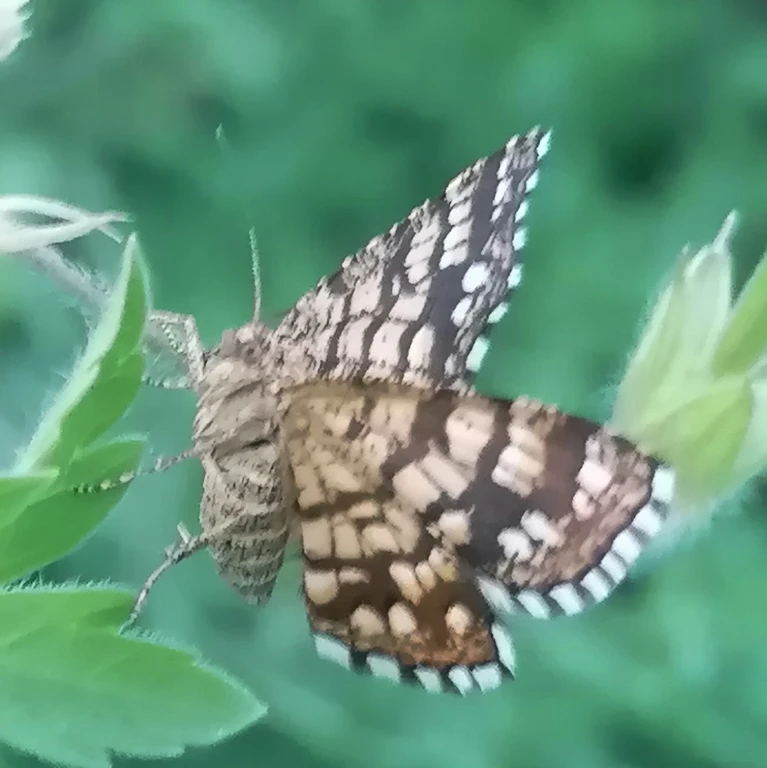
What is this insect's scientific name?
Chiasmia clathrata
